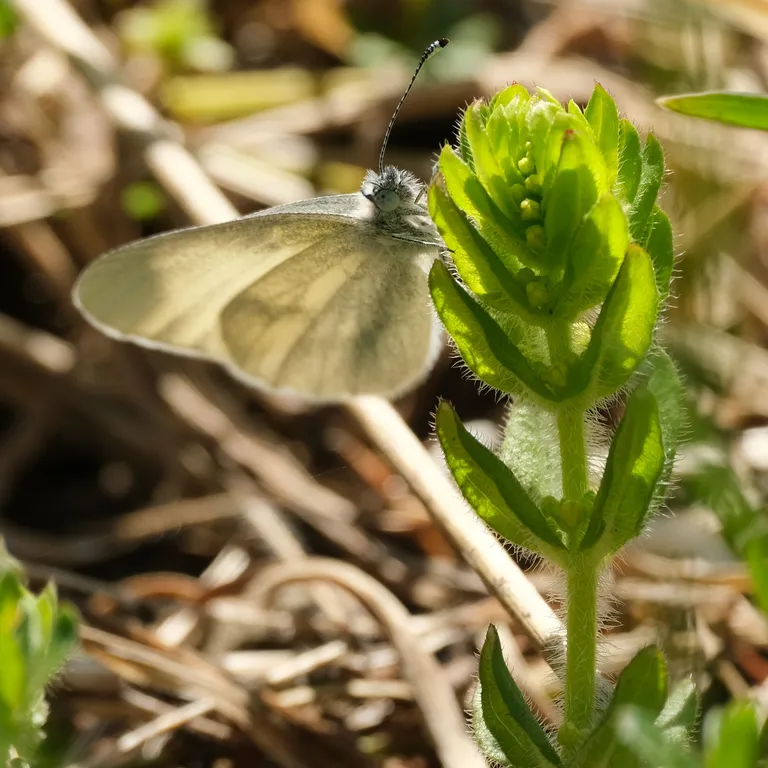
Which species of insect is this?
Leptidea sinapis/juvernica
